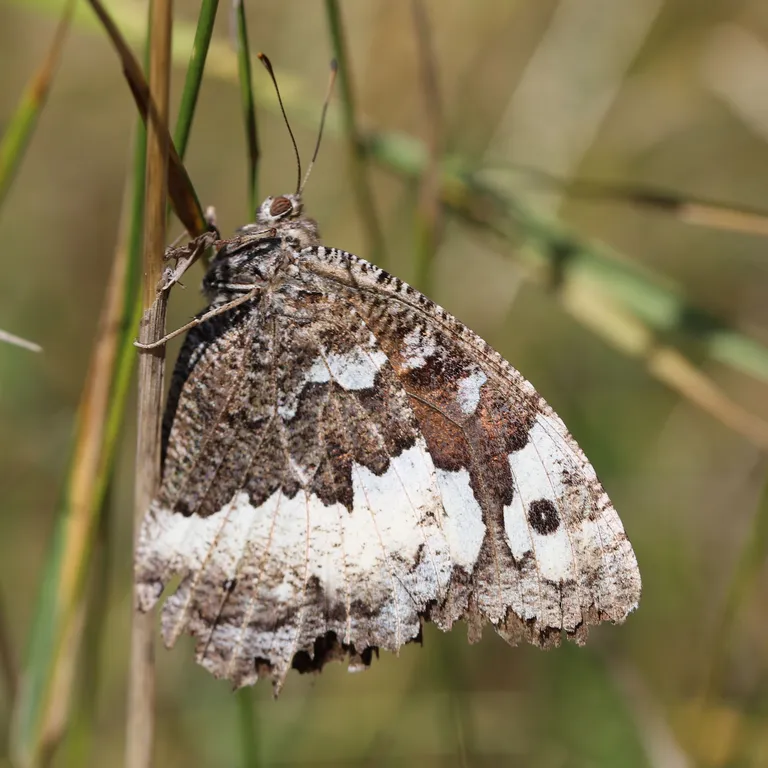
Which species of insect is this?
Brintesia circe
